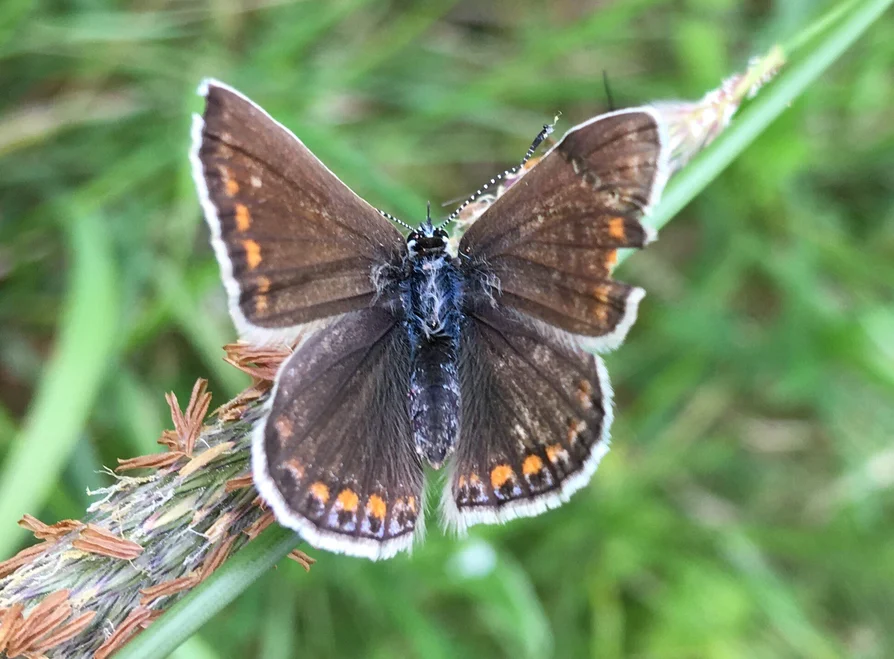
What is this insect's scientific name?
Polyommatus icarus
